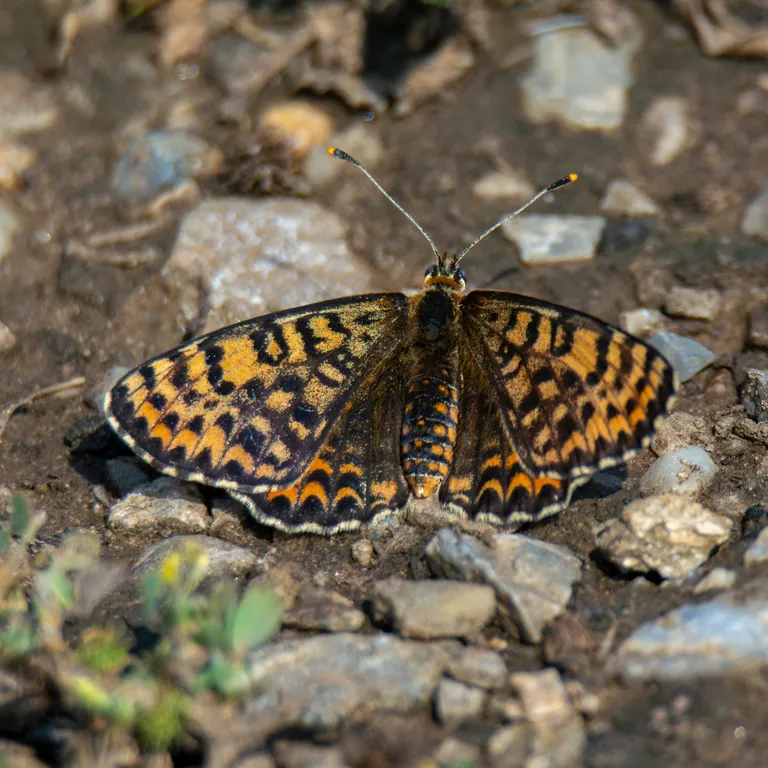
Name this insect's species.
Melitaea didyma
